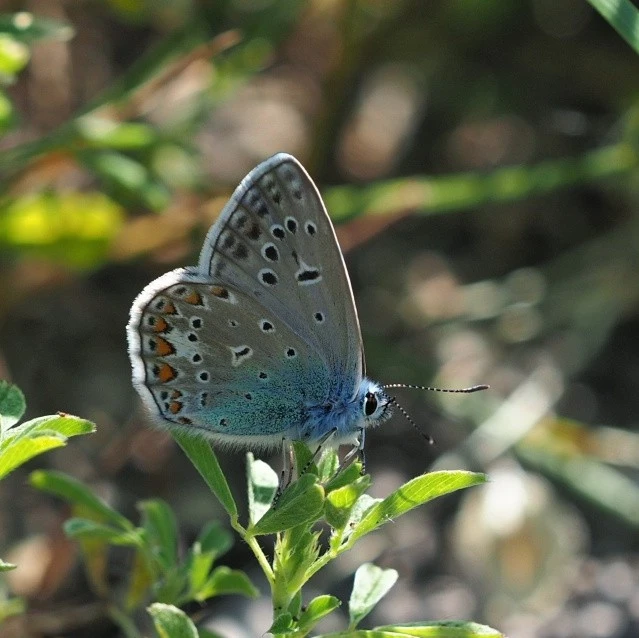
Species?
Polyommatus icarus
